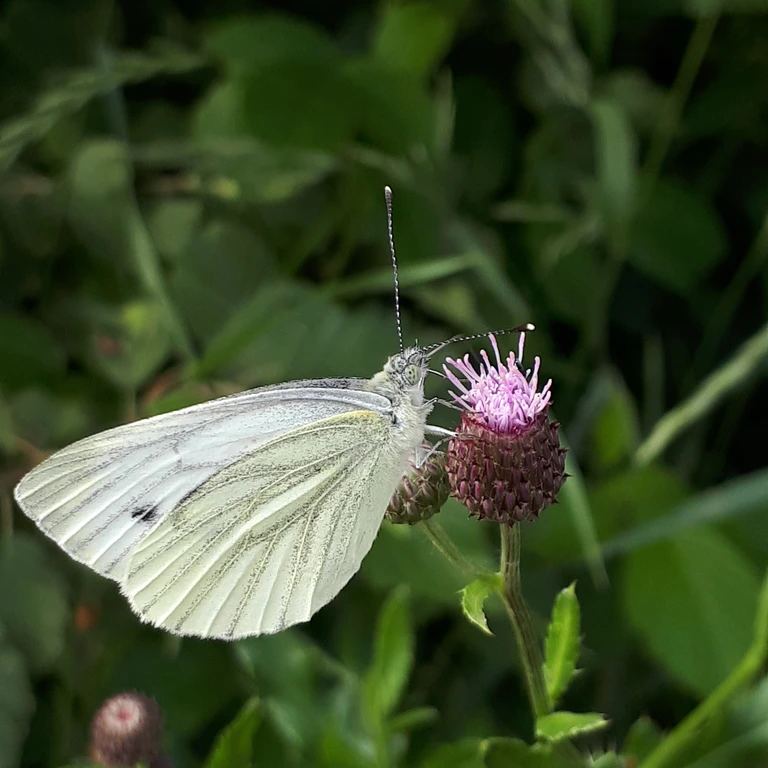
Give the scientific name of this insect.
Pieris napi
